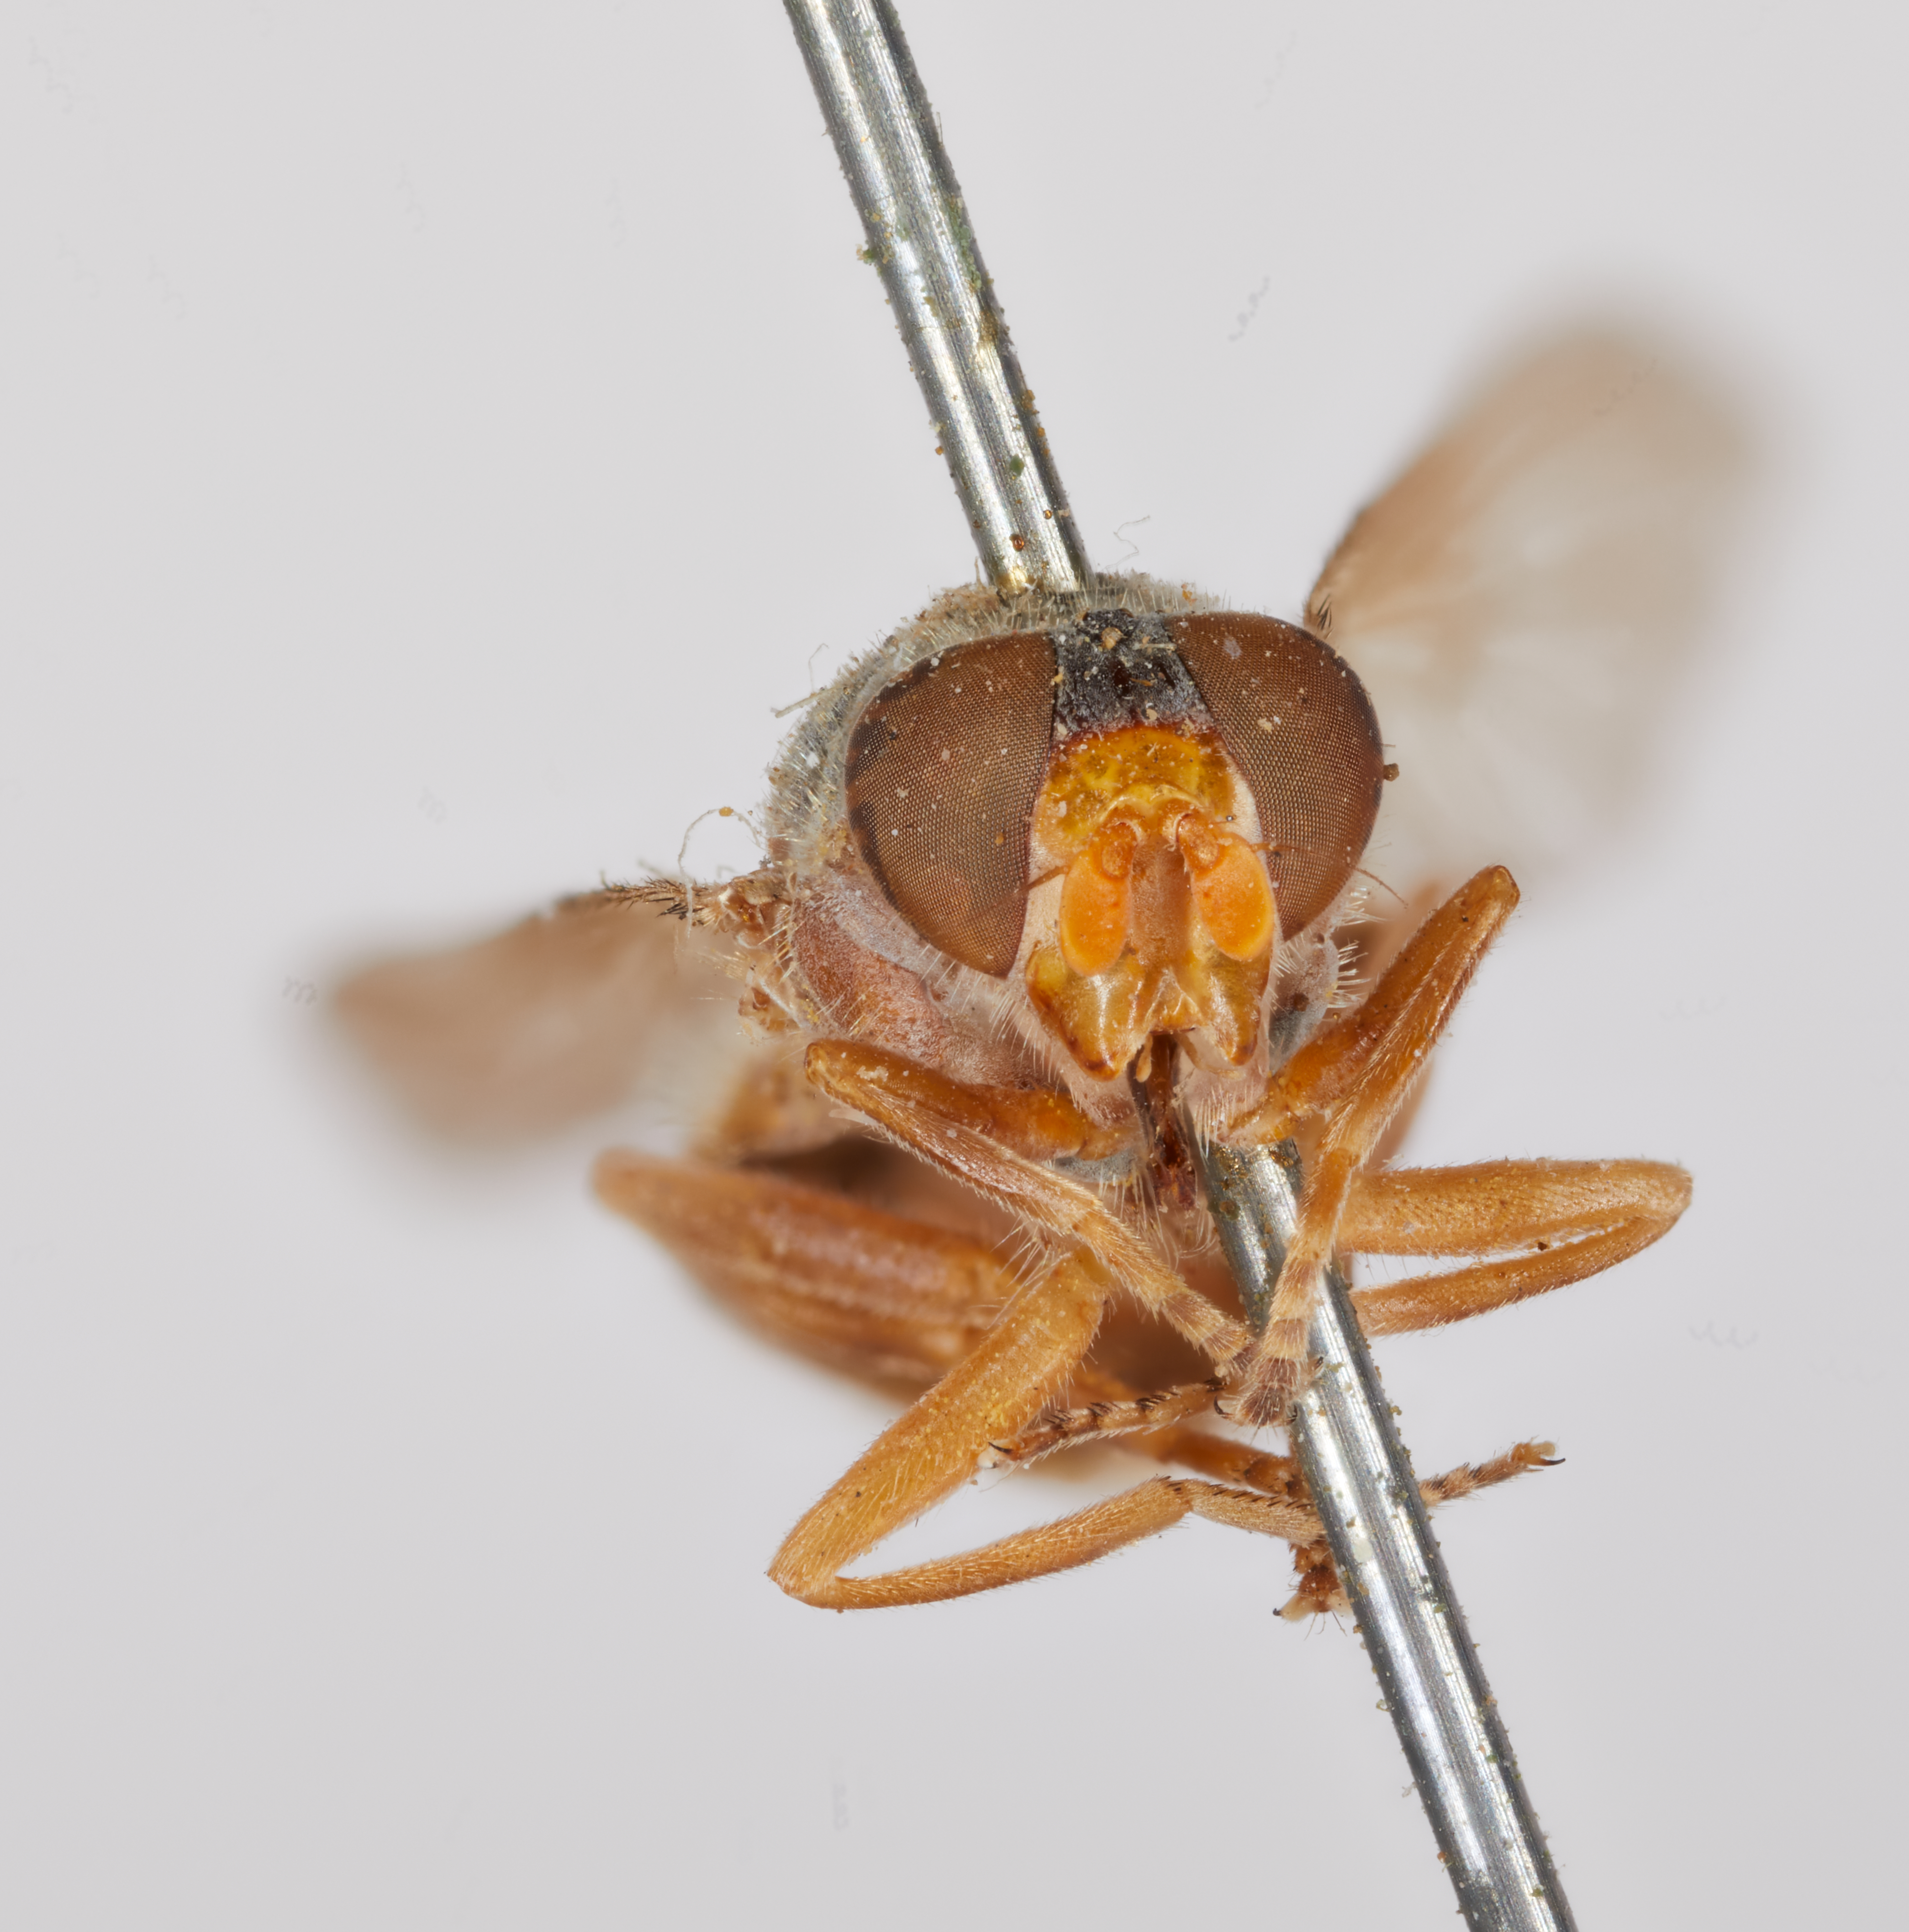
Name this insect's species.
Brachyopa media
